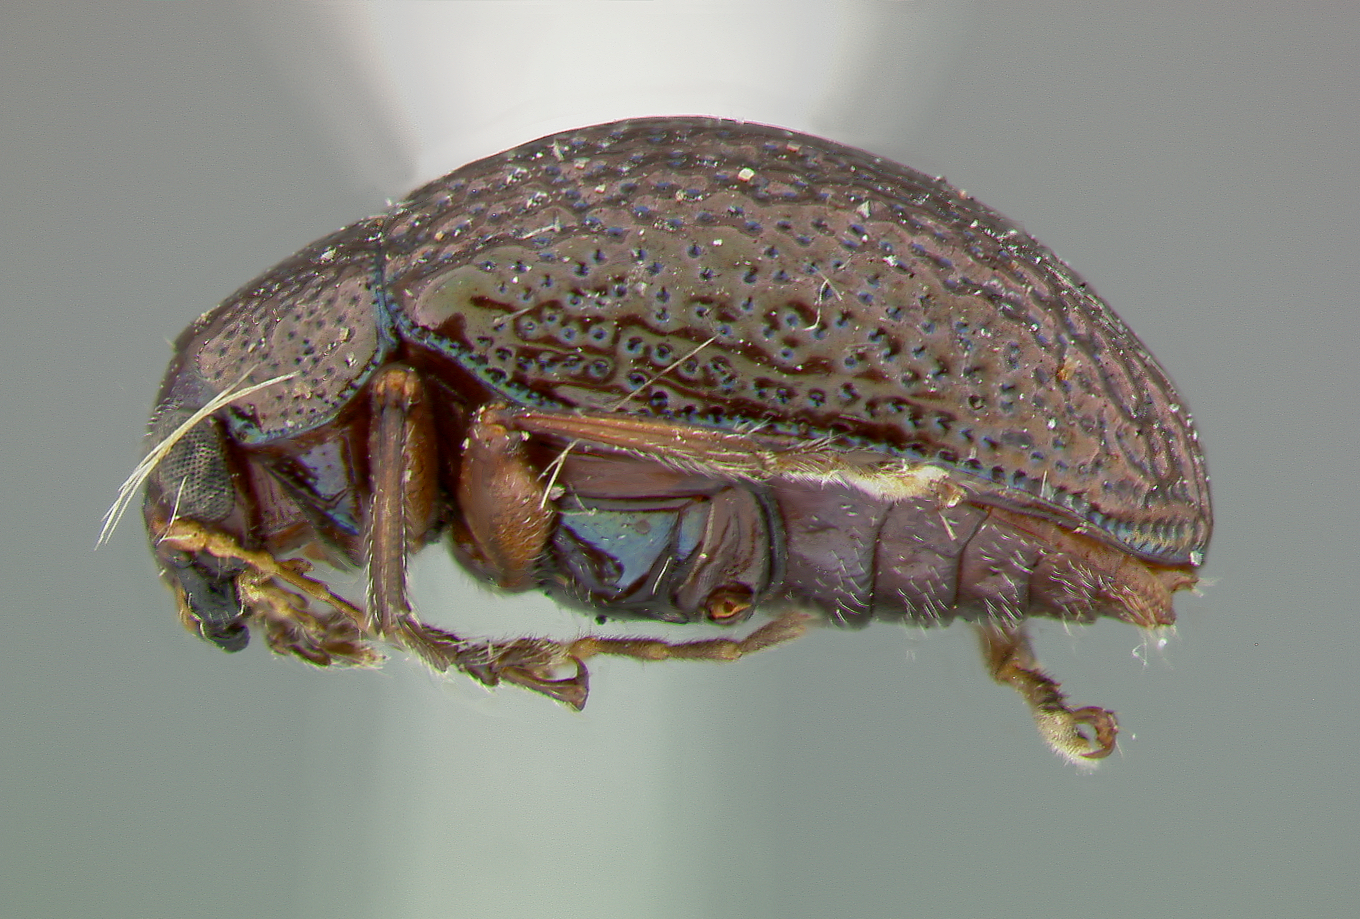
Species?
Colaspis panamensis
